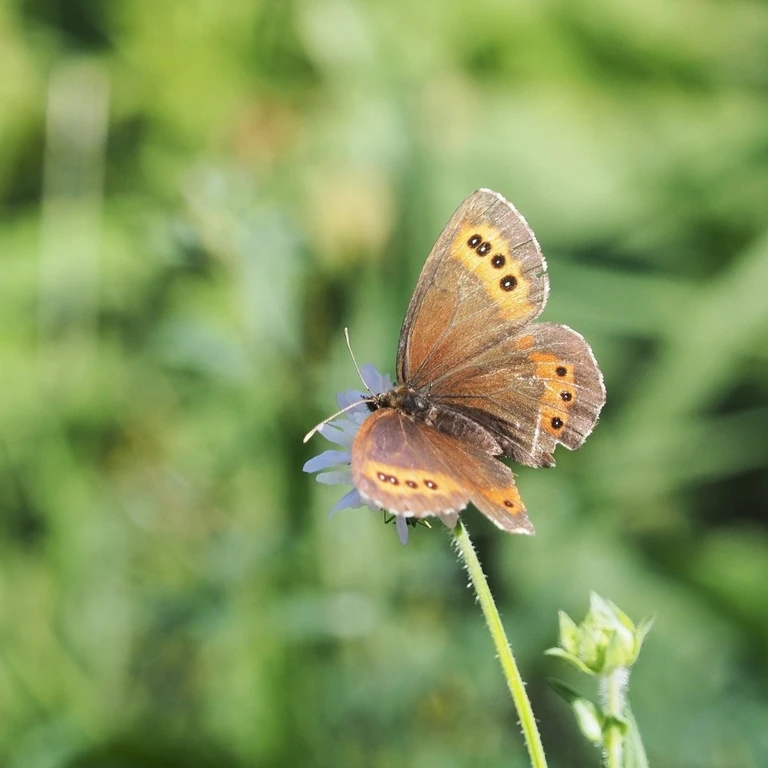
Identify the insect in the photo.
Erebia ligea
